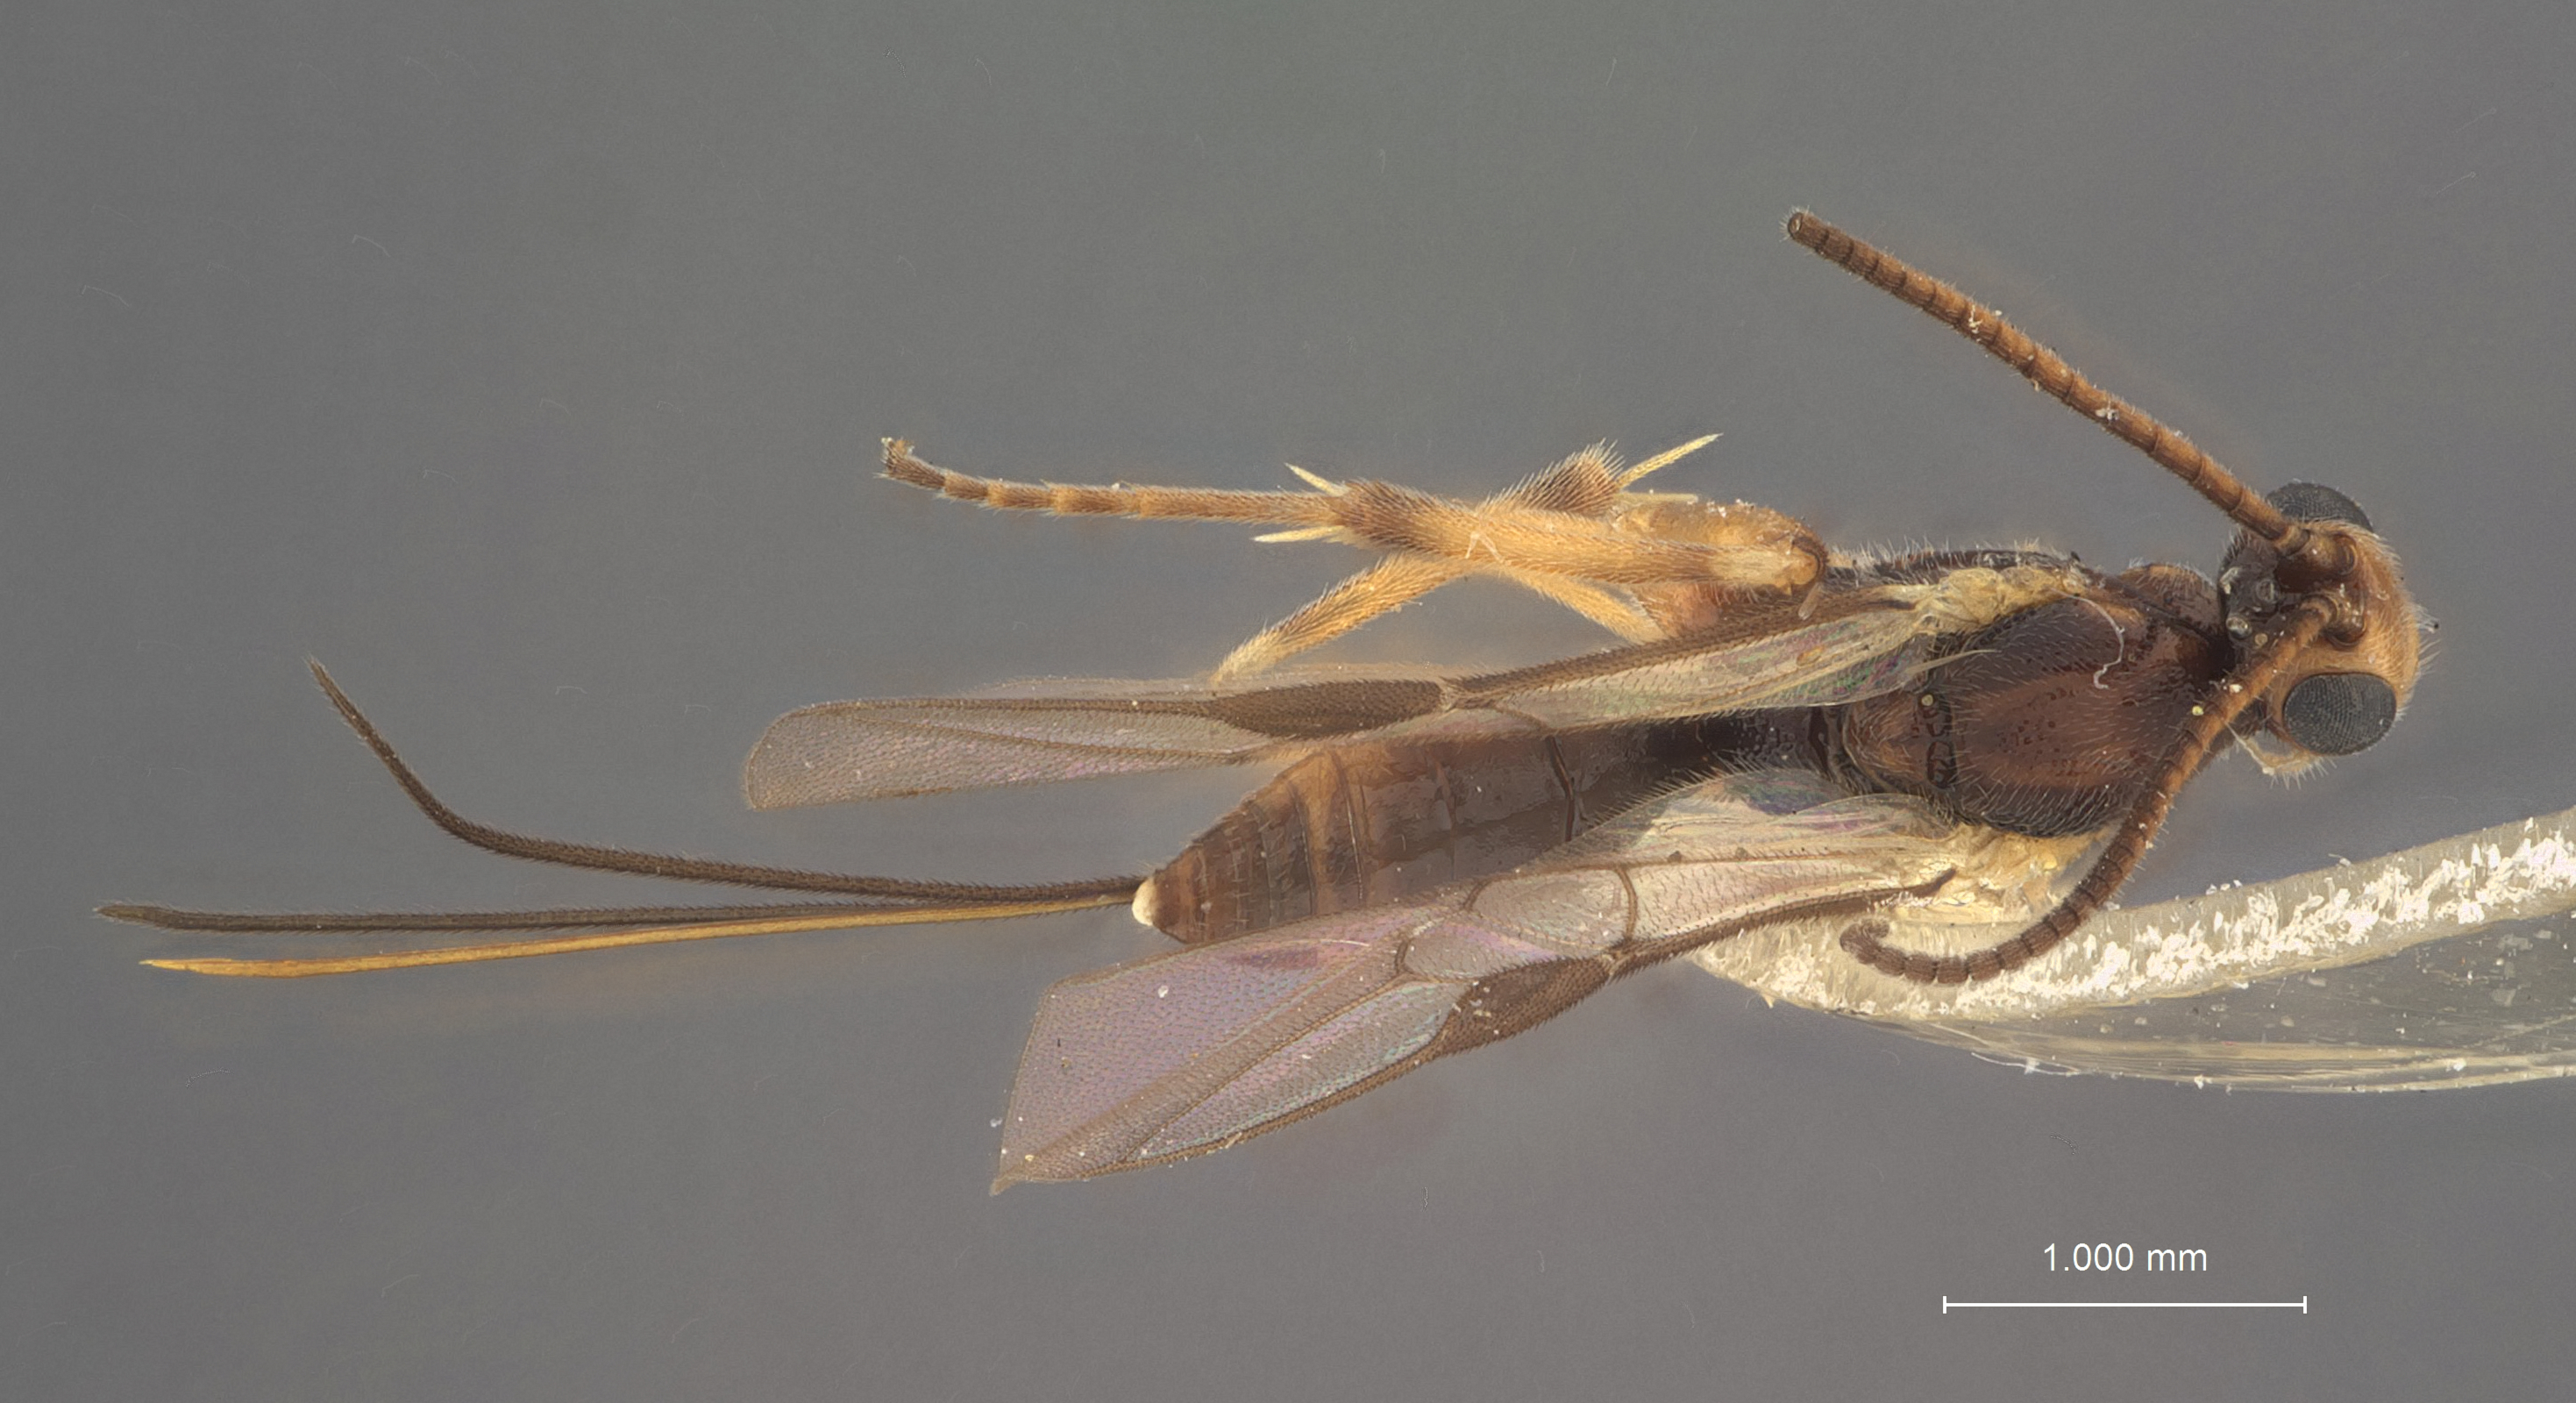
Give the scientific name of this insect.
Orgilus latus
